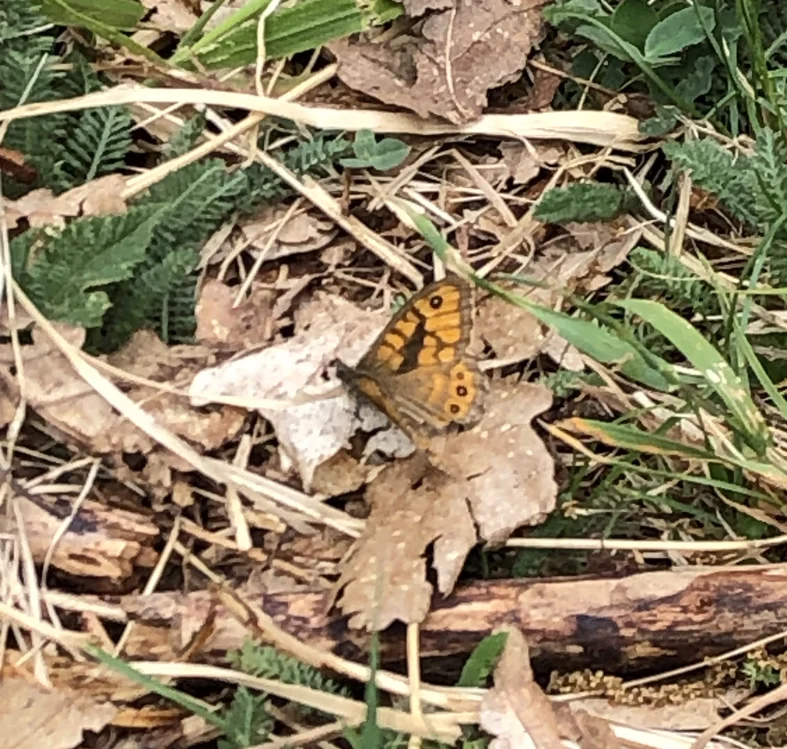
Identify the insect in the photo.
Lasiommata megera (also Pararge megera)
